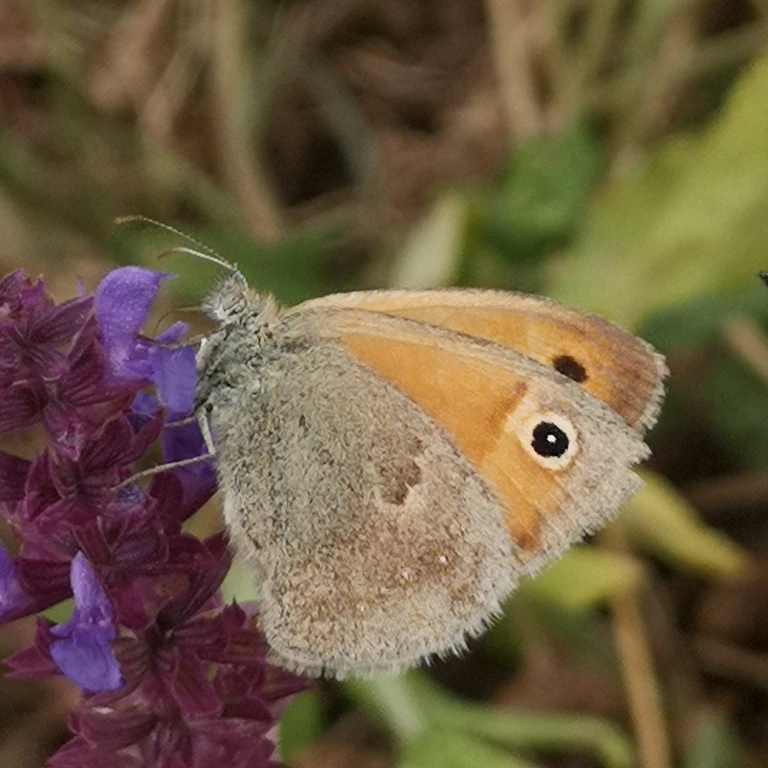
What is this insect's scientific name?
Coenonympha pamphilus
